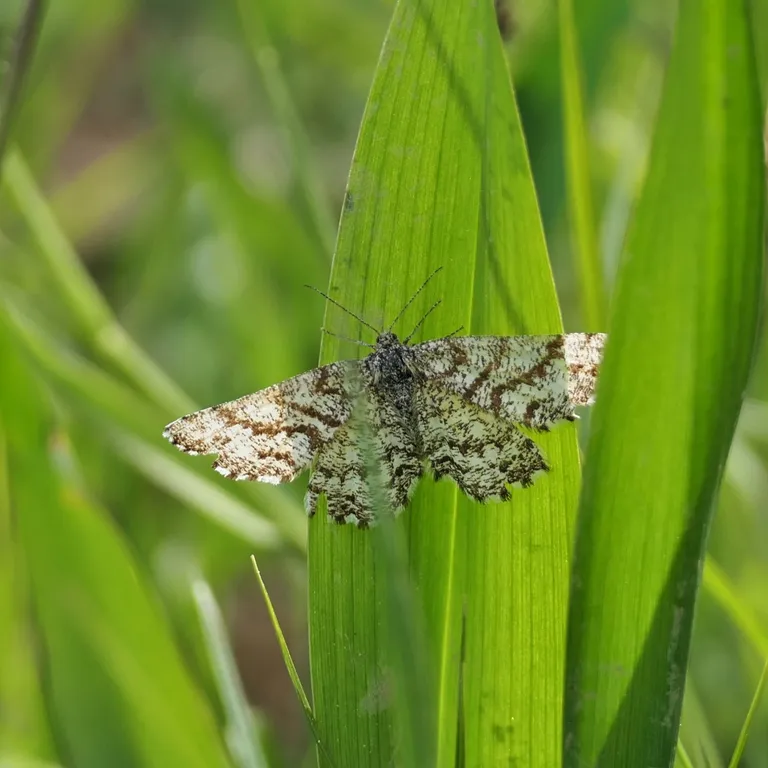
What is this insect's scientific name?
Ematurga atomaria
